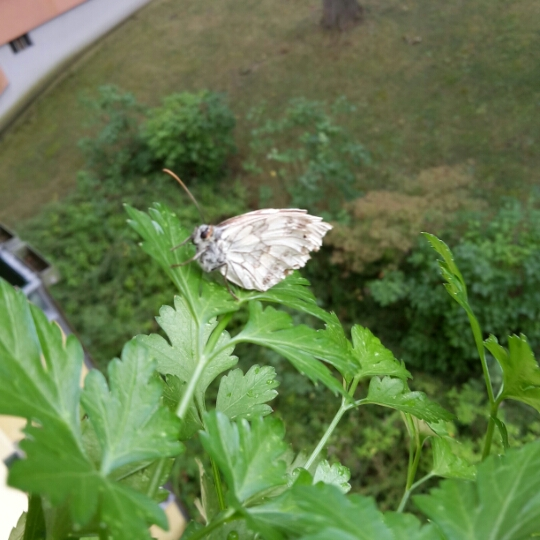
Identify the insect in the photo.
Melanargia galathea
